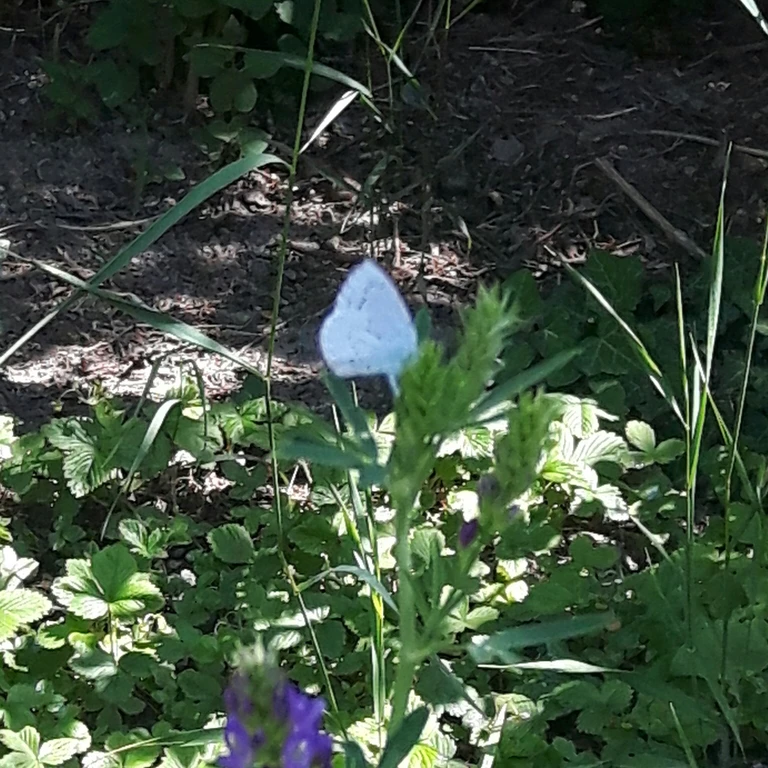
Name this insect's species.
Celastrina argiolus
